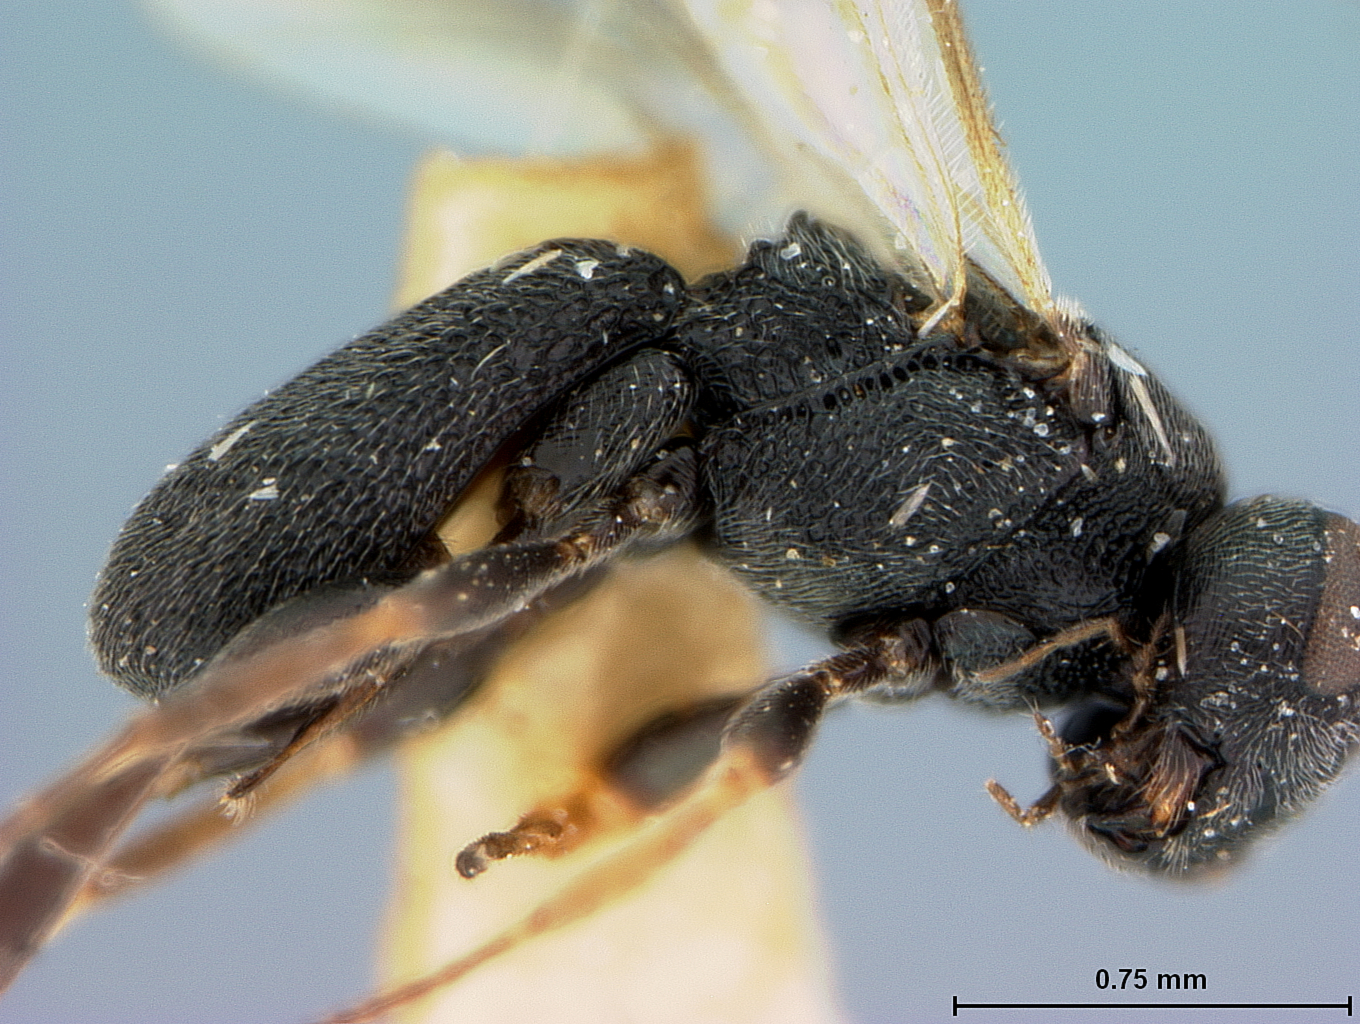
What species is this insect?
Chelonus niger
